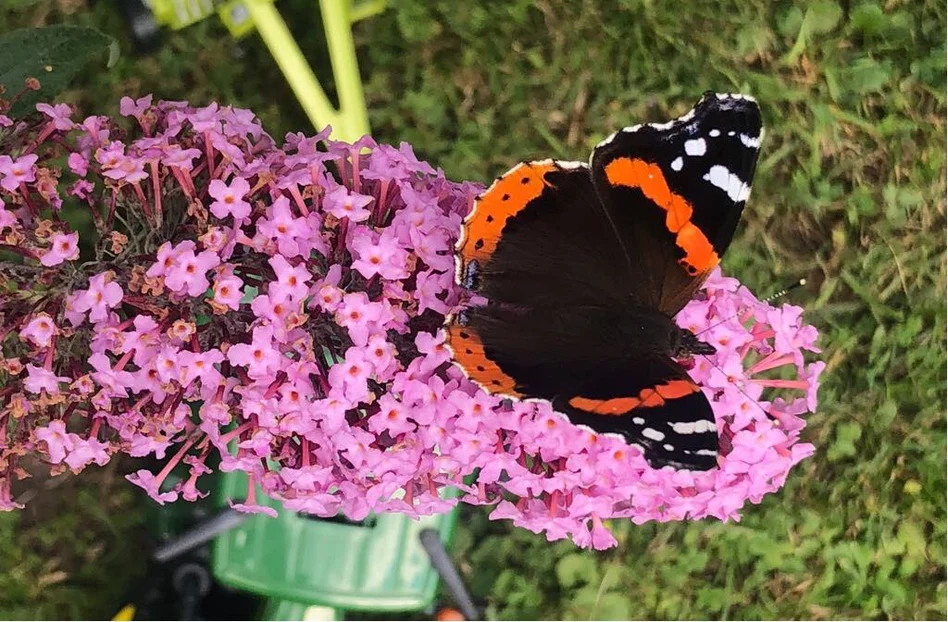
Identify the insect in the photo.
Vanessa atalanta
